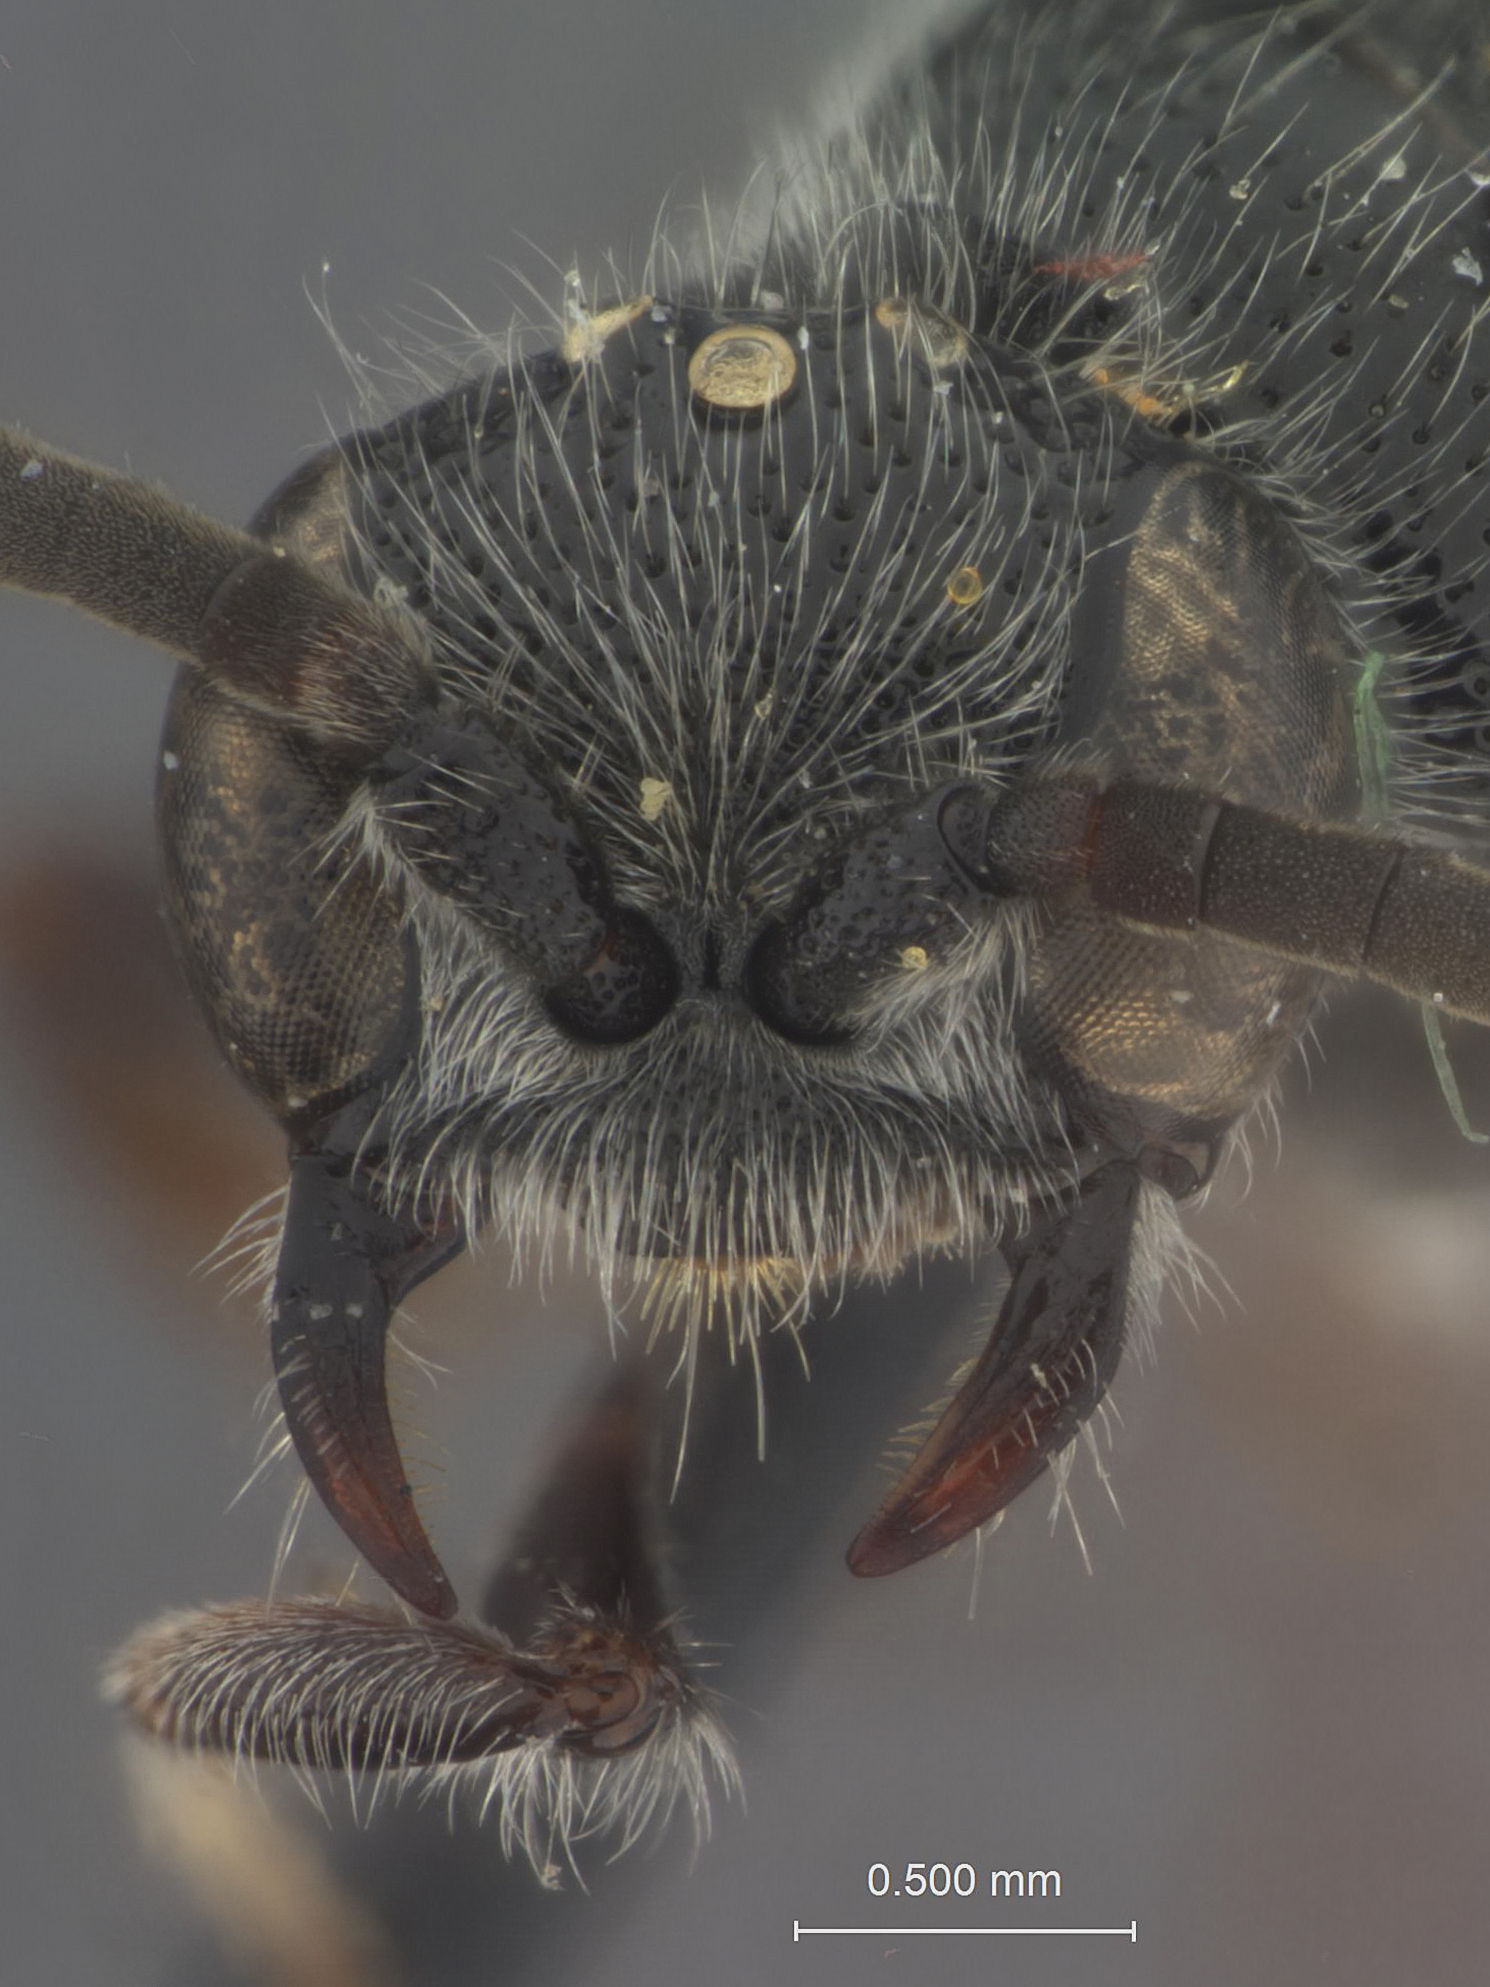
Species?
Krombeinia evansi
